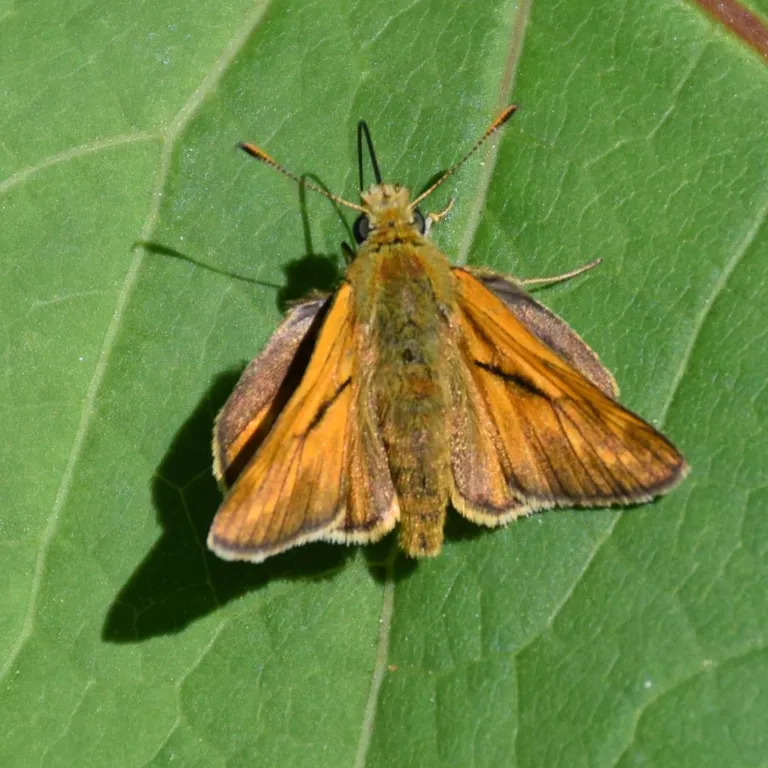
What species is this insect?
Ochlodes sylvanus (also Ochlodes venata)
